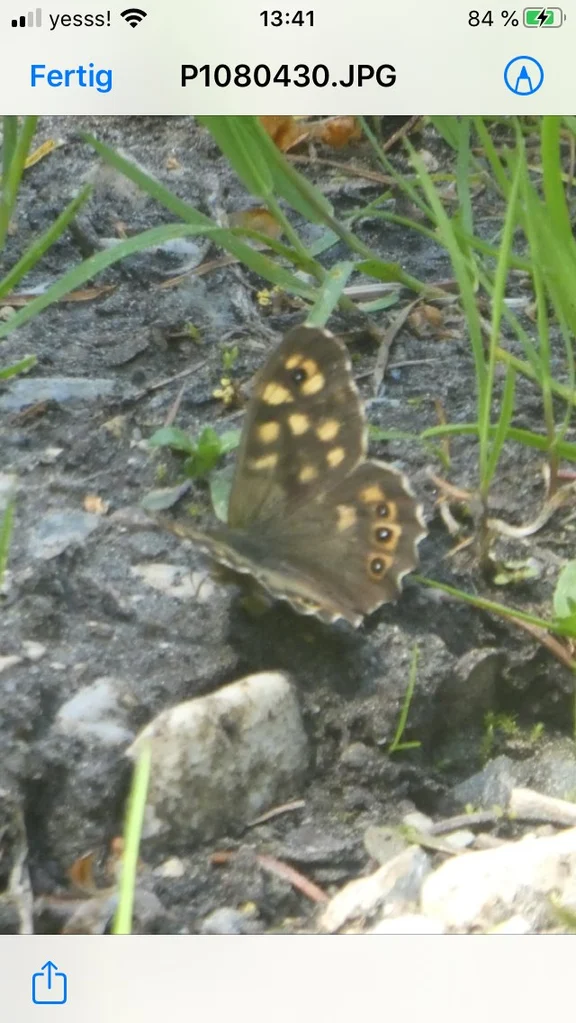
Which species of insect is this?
Pararge aegeria
